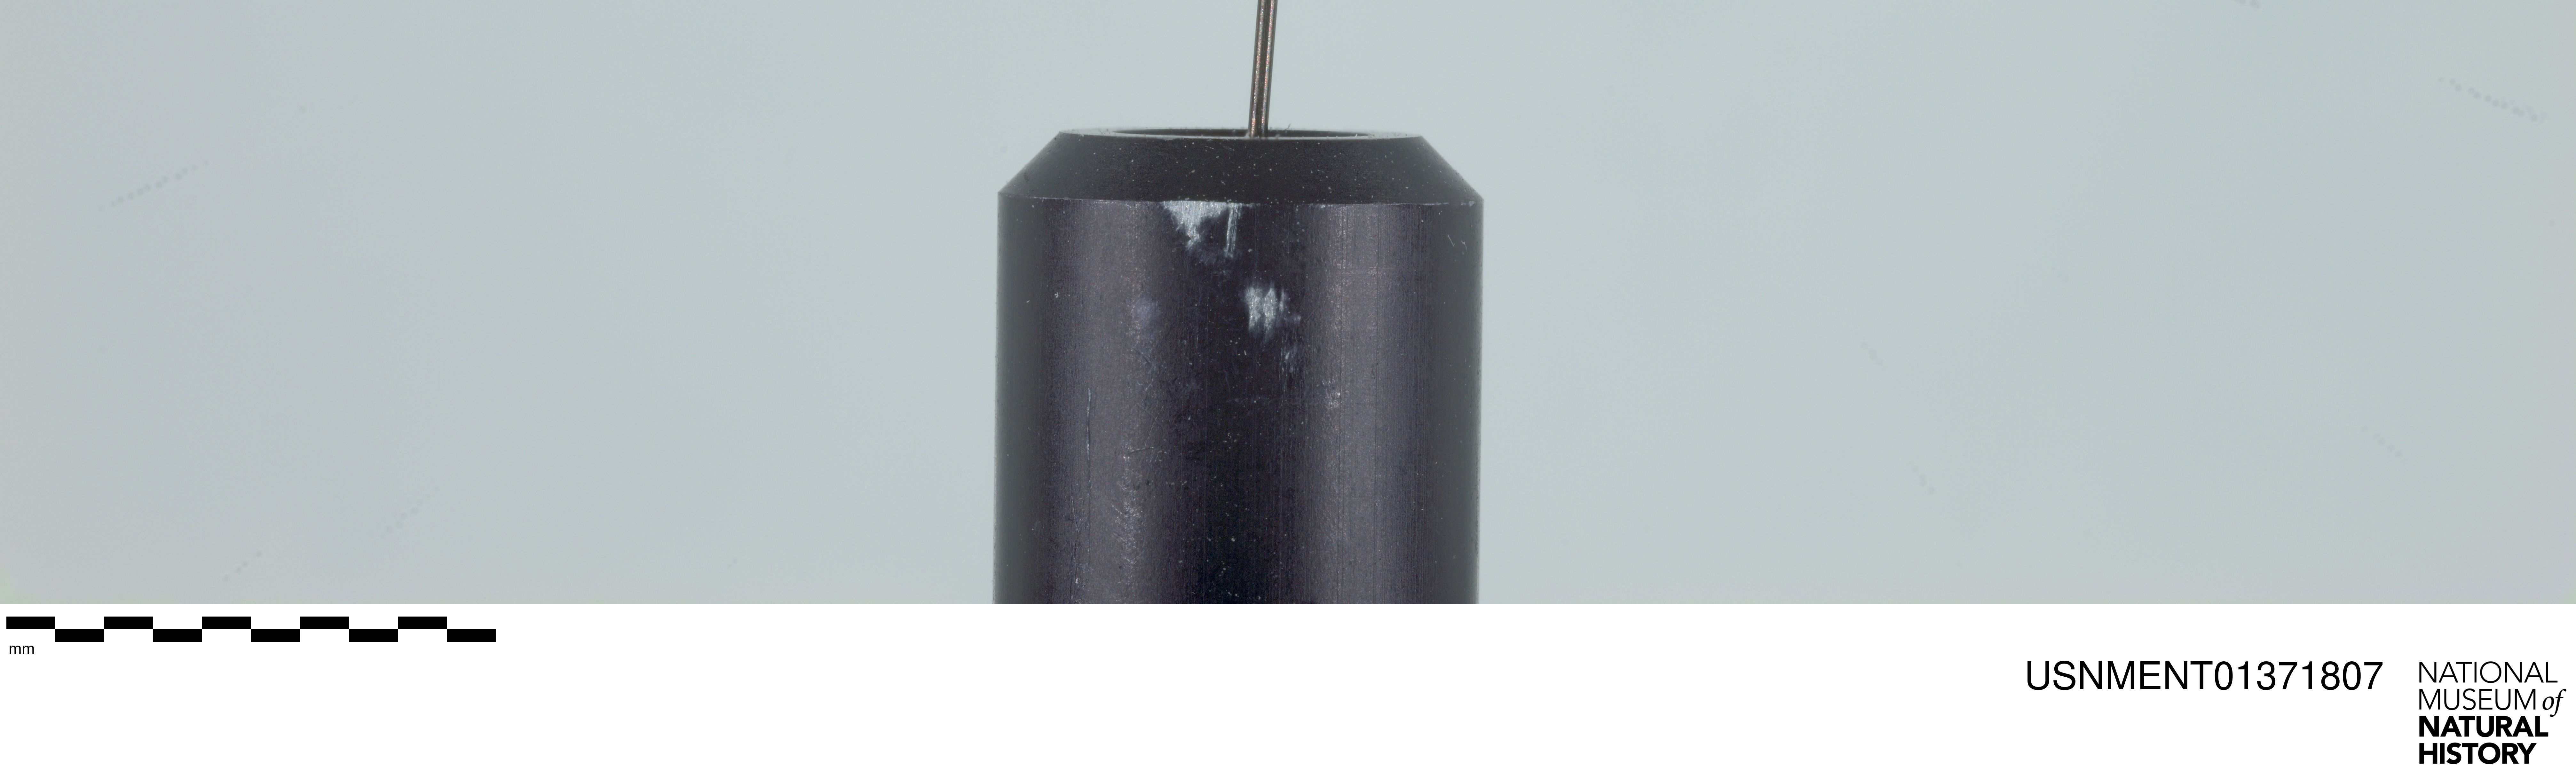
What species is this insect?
Hirmoneura nubipennis (also Trichophthalma nubipennis)
